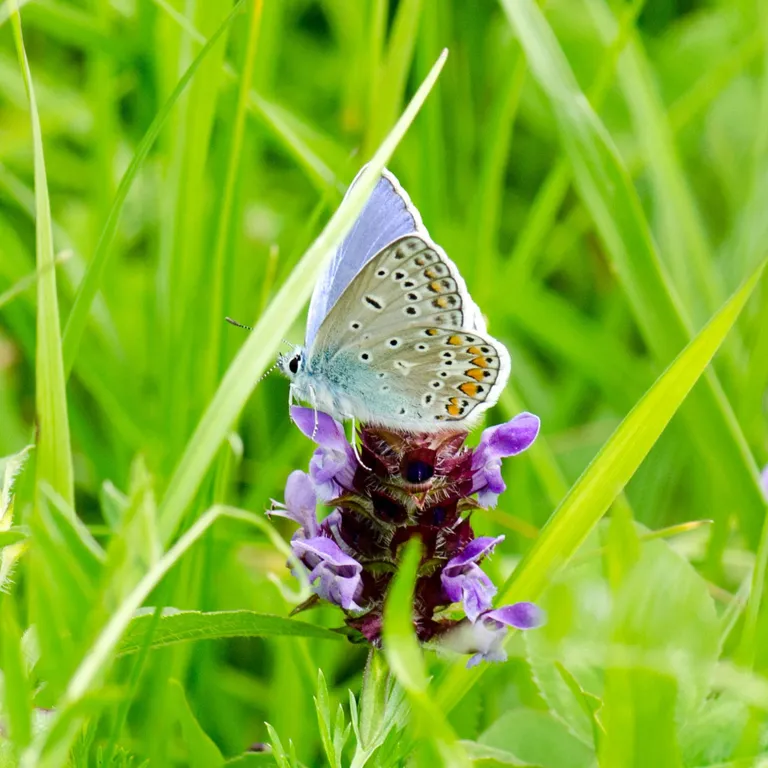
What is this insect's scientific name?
Polyommatus icarus
